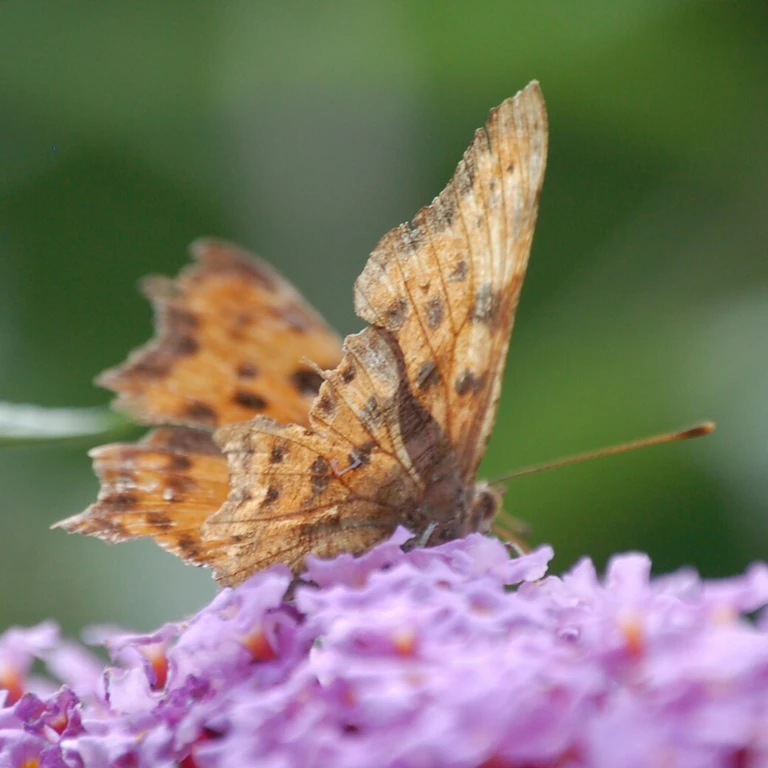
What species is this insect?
Polygonia c-album
